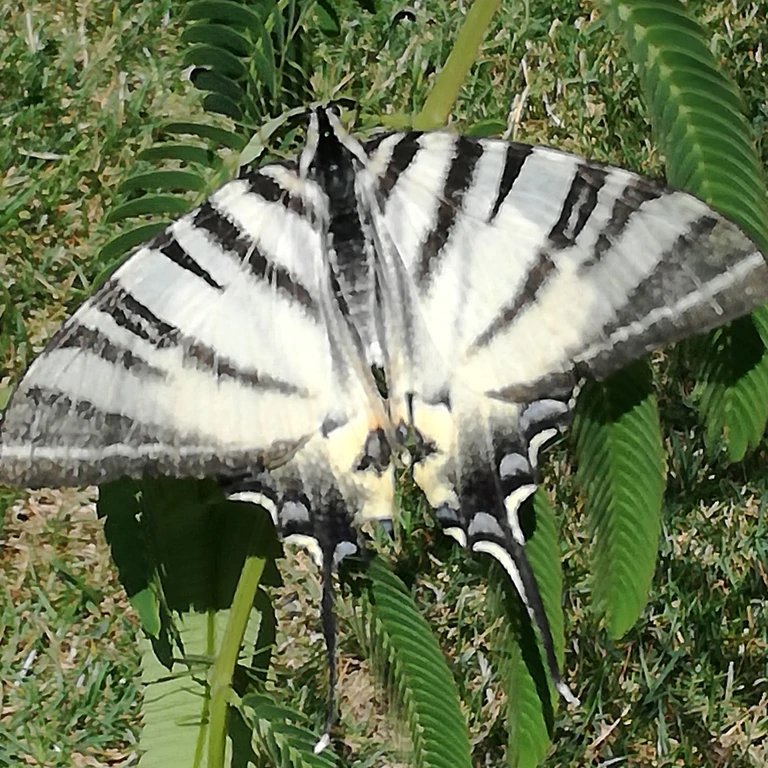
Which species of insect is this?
Iphiclides podalirius
